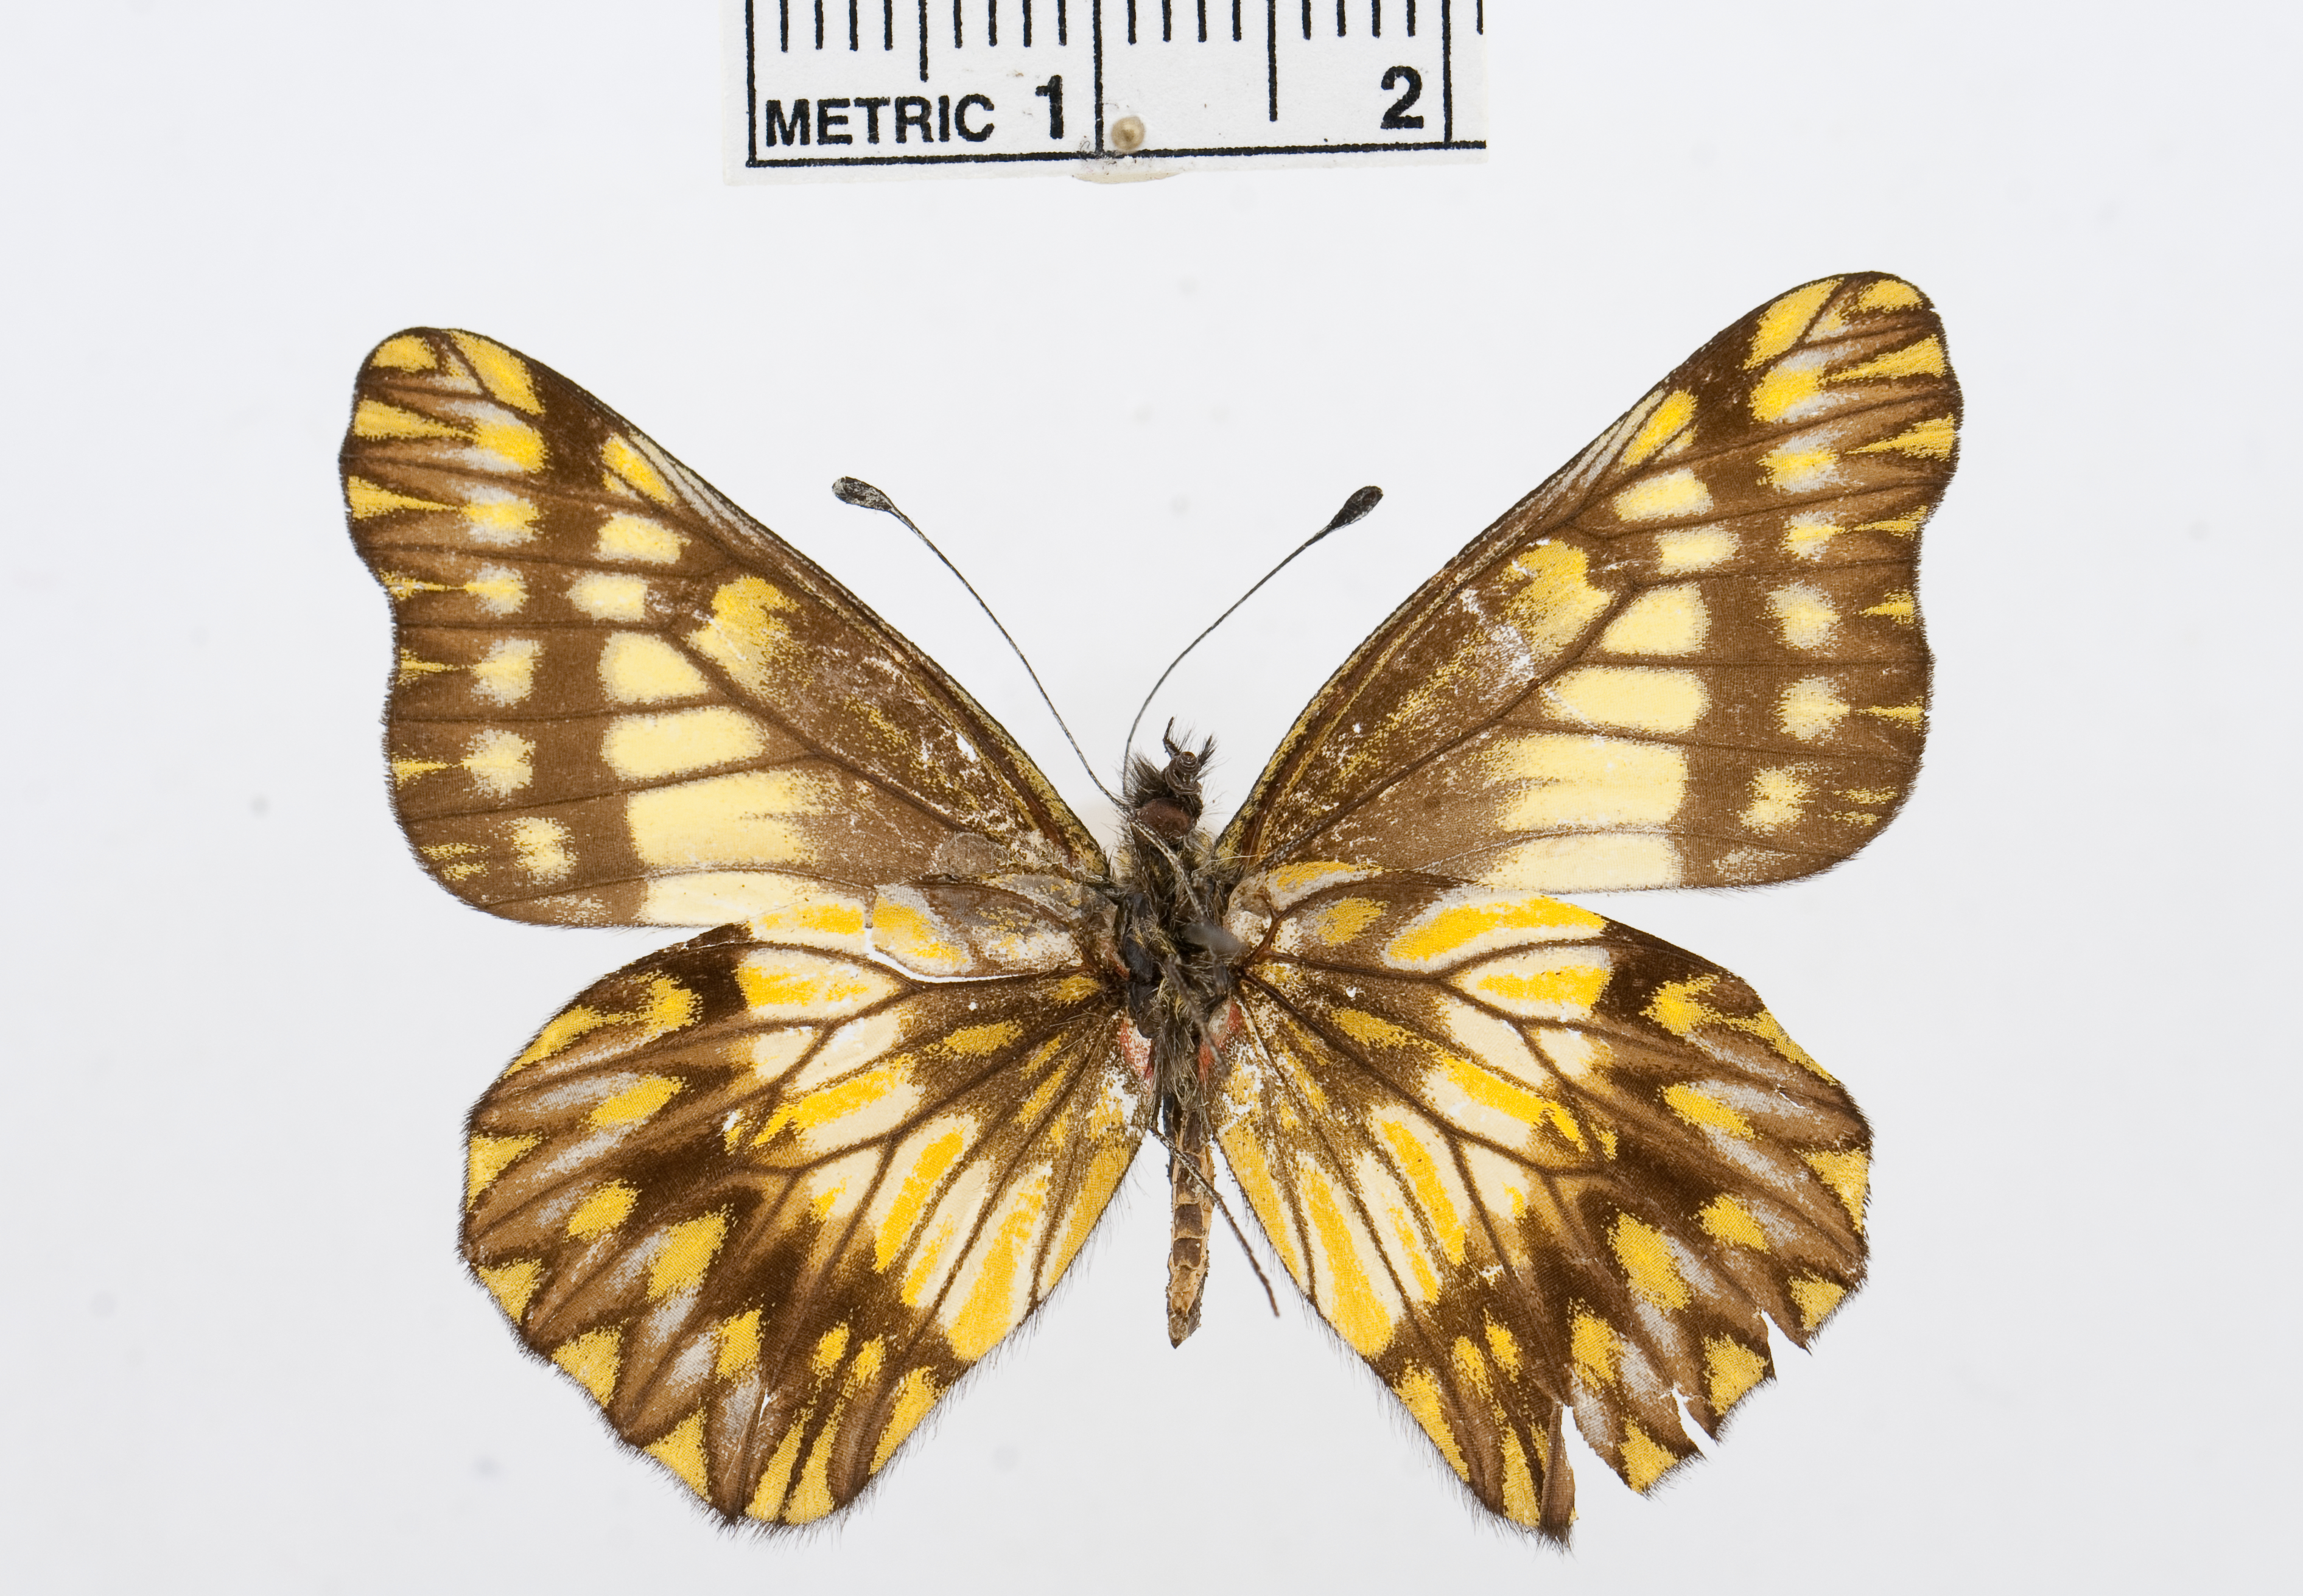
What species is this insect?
Catasticta philodora
